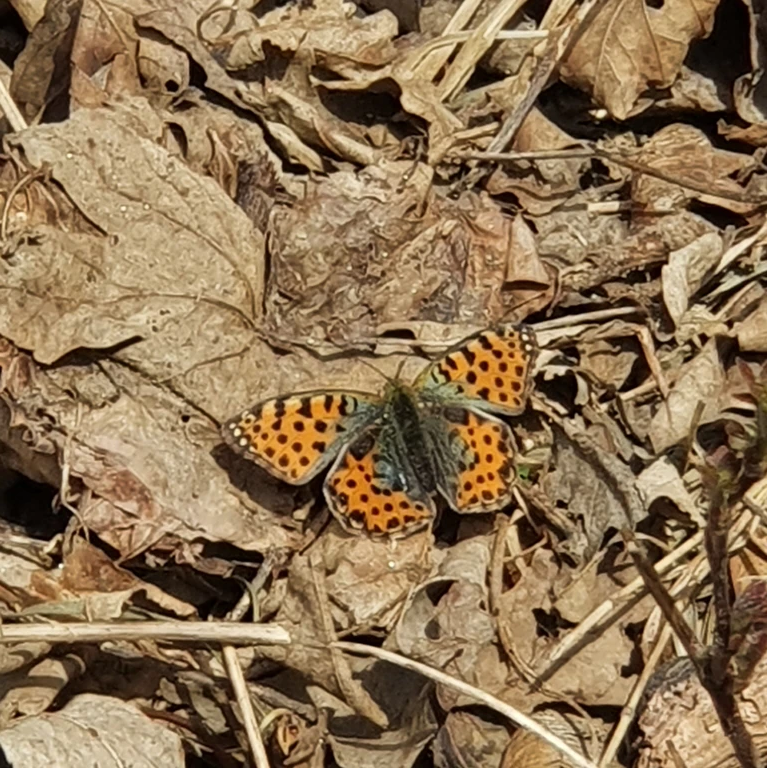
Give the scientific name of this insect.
Issoria lathonia
